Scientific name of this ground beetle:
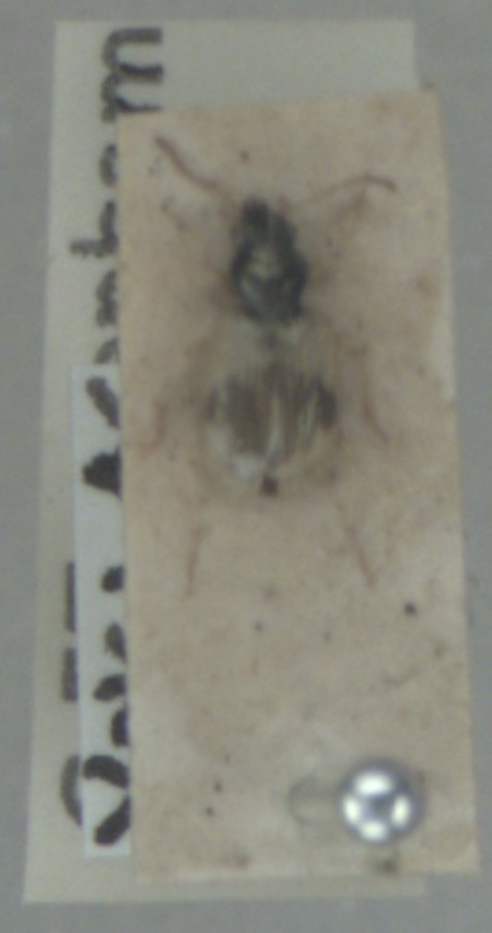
Bembidion pallidipenne
